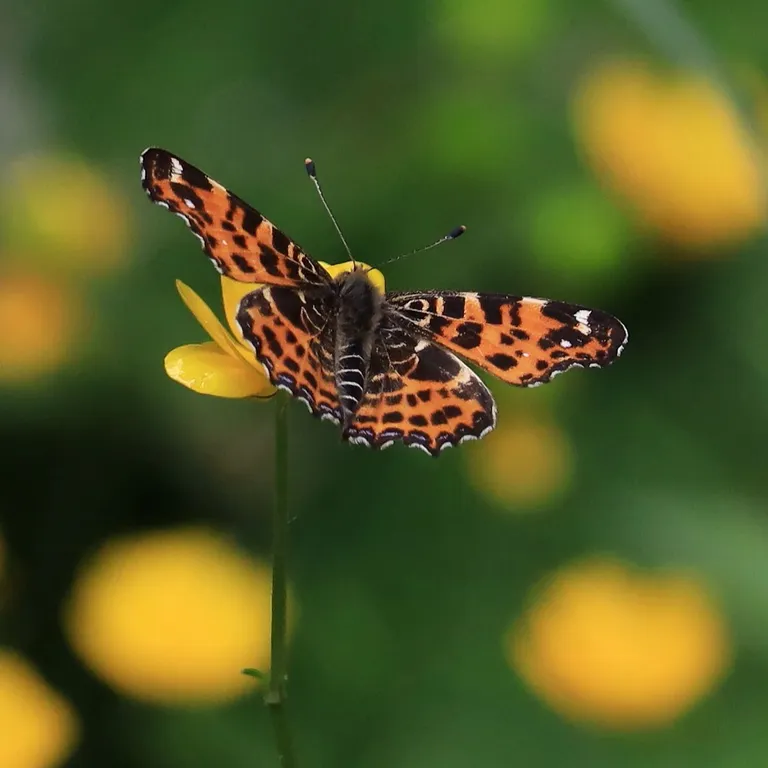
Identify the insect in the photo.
Araschnia levana
